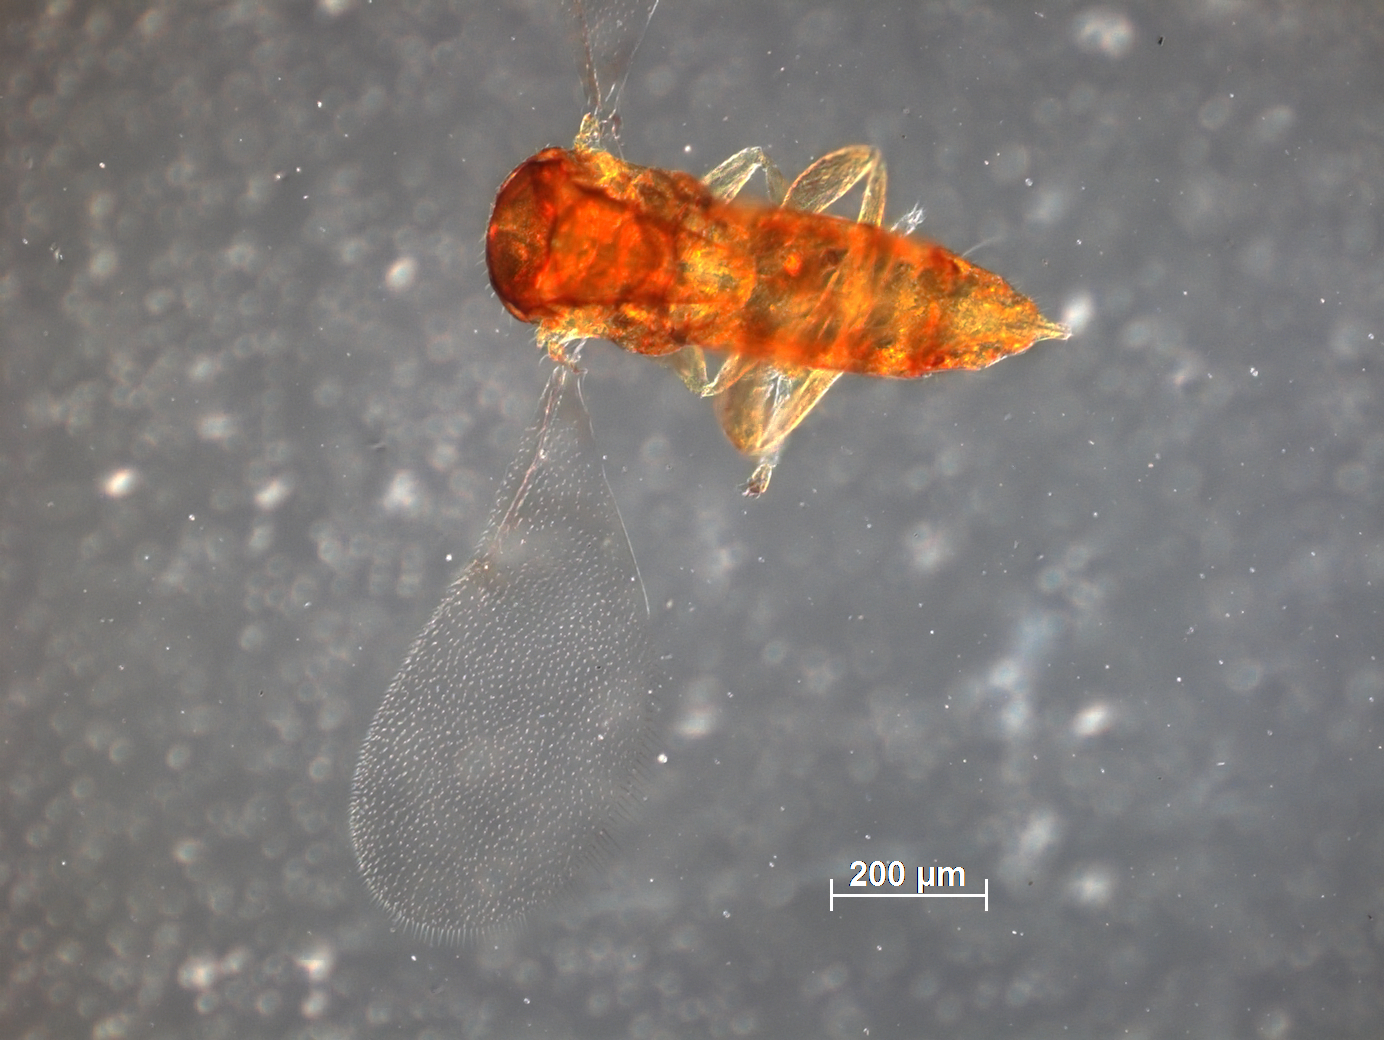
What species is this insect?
Rhopoideus fuscus
